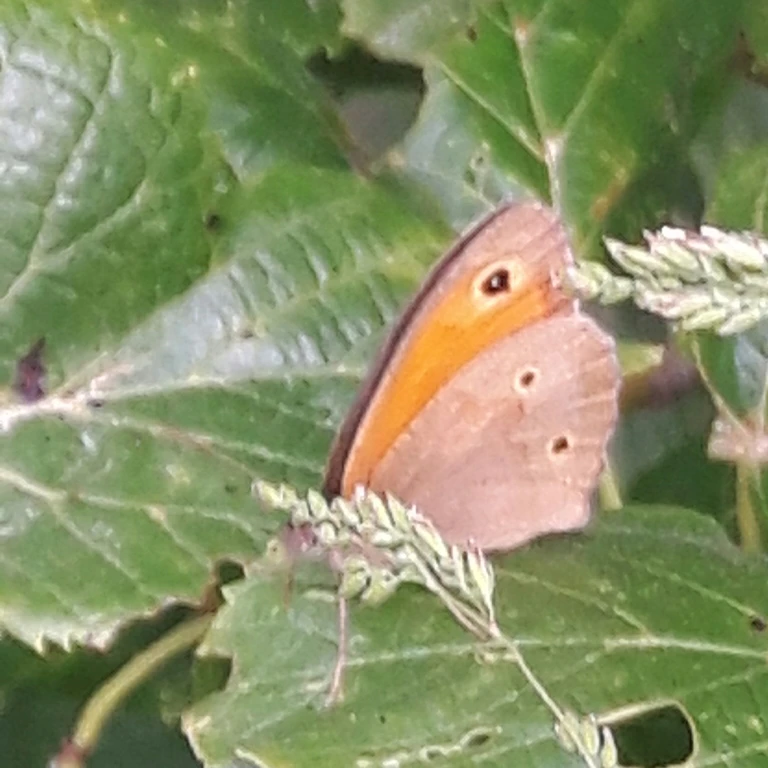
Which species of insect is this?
Maniola jurtina
